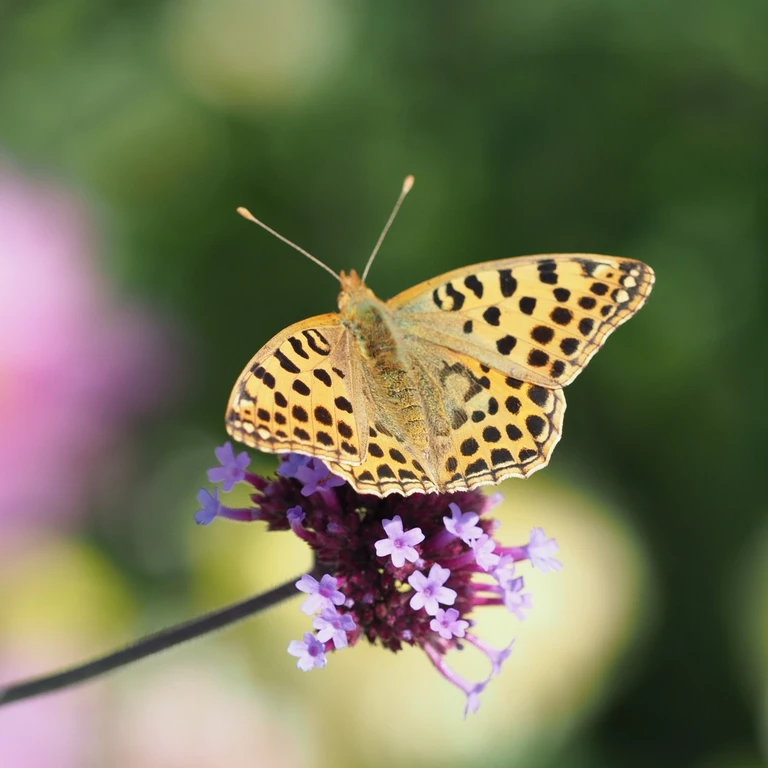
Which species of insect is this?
Issoria lathonia
